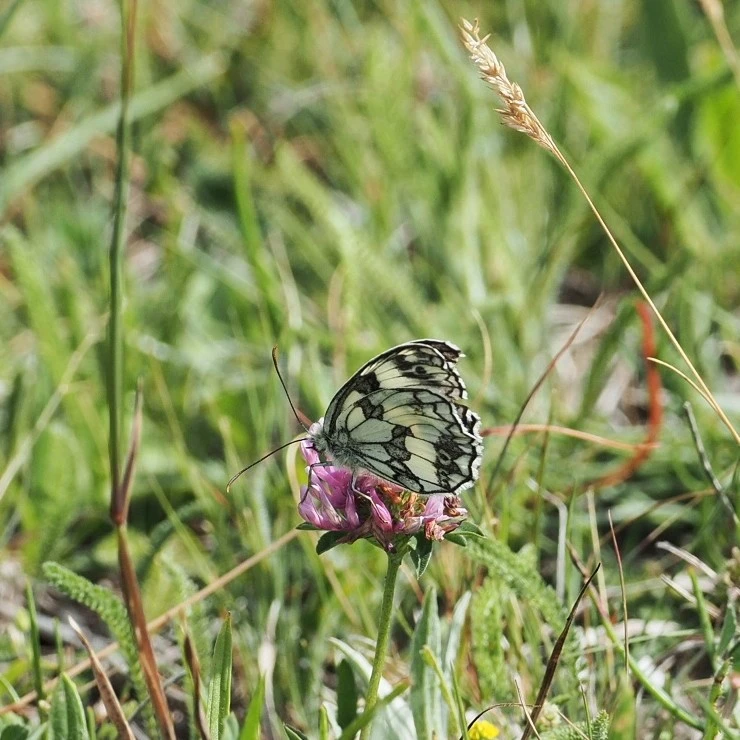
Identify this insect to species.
Melanargia galathea
